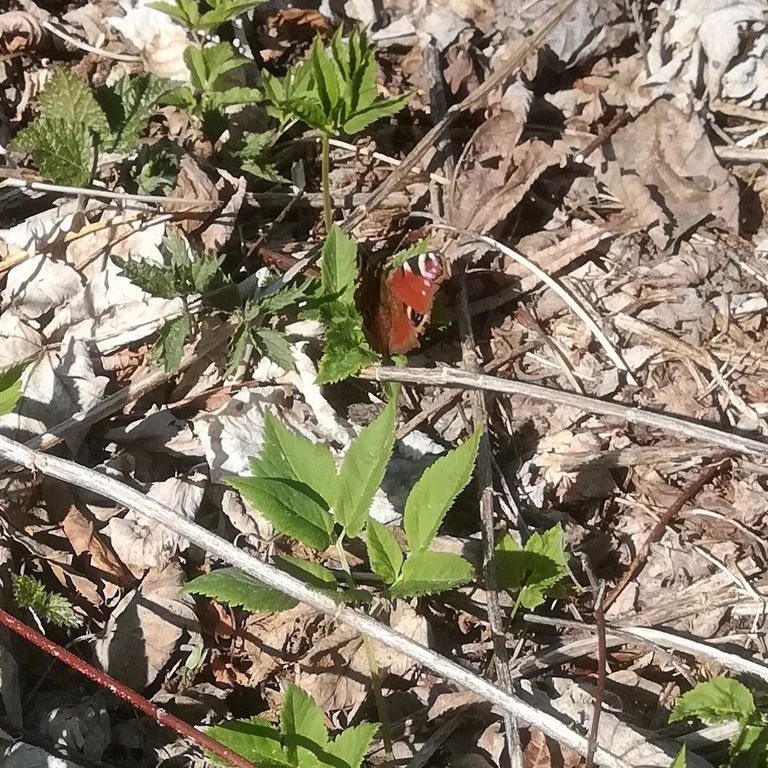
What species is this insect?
Aglais io
